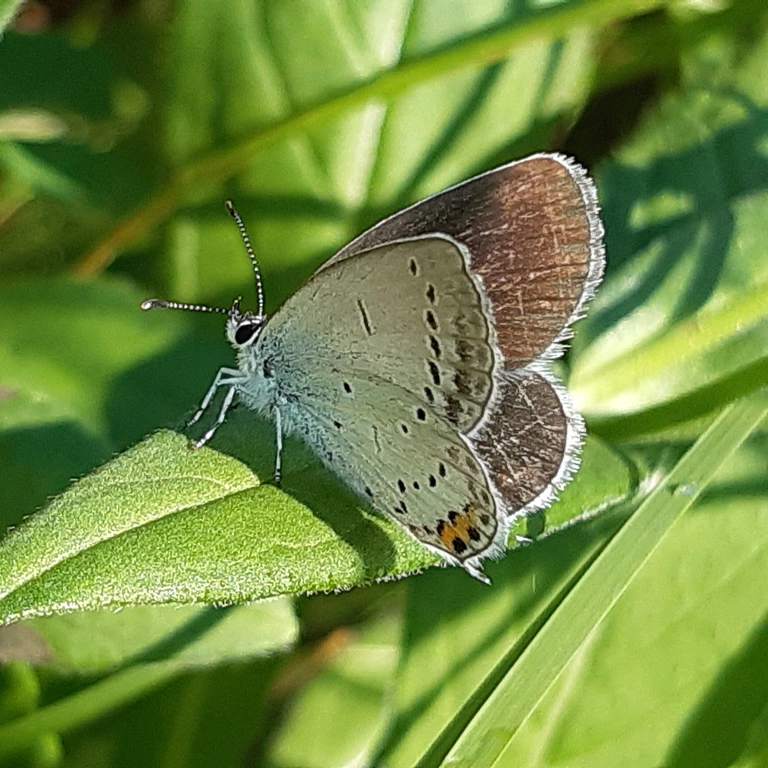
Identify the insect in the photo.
Cupido argiades (also Elkalyce argiades)
